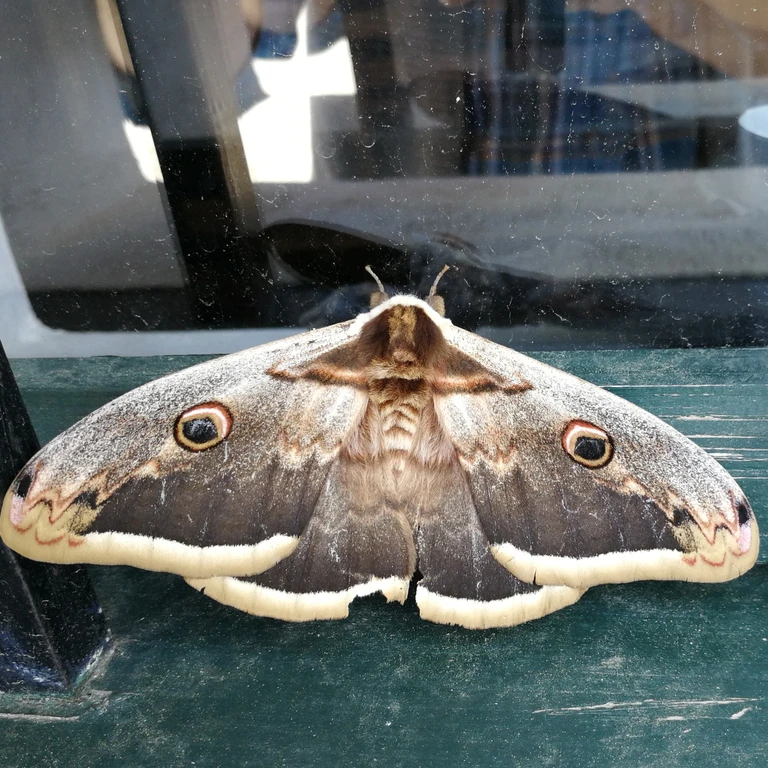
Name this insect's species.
Saturnia pyri
